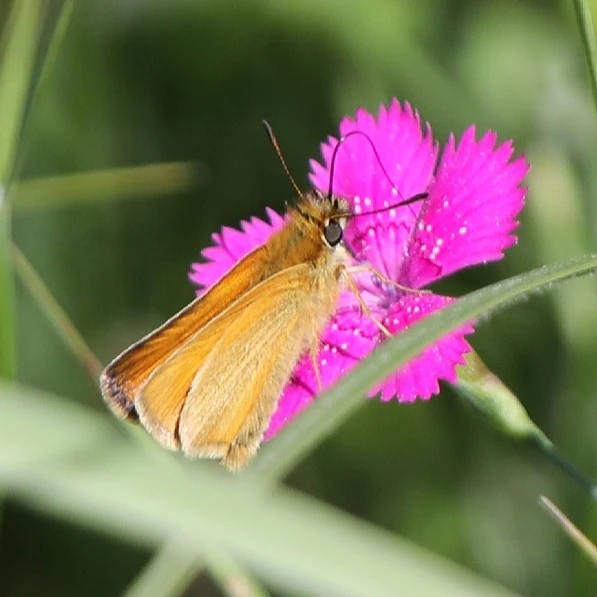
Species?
Thymelicus lineola
